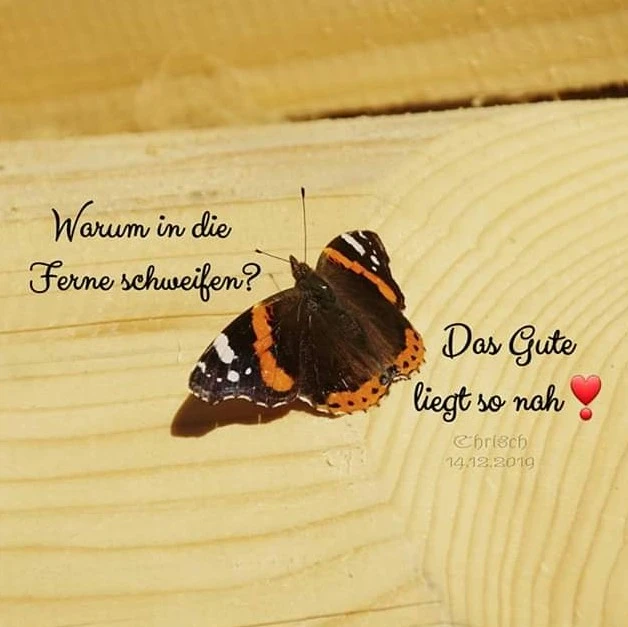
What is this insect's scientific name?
Vanessa atalanta
